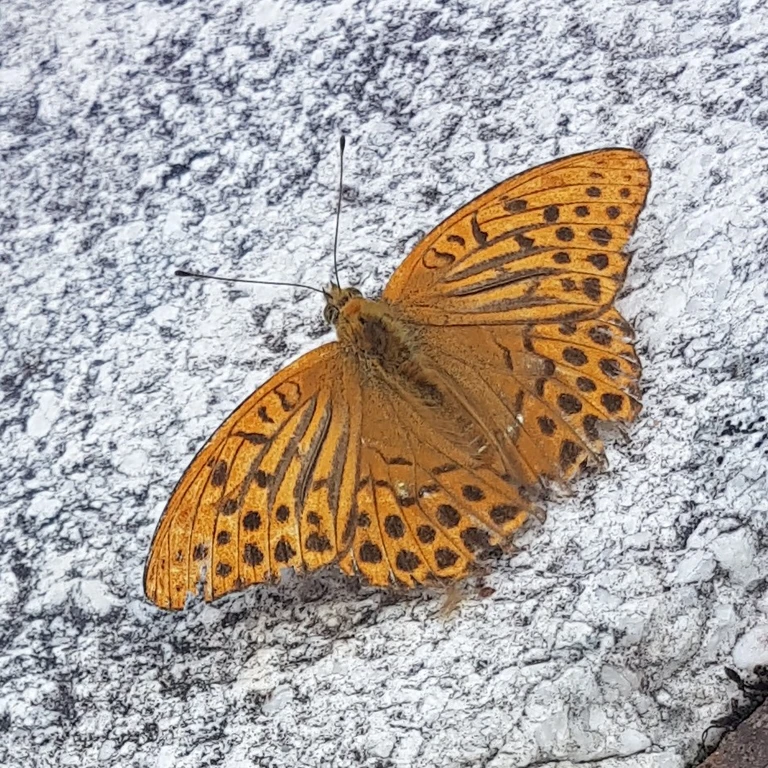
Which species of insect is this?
Argynnis paphia
